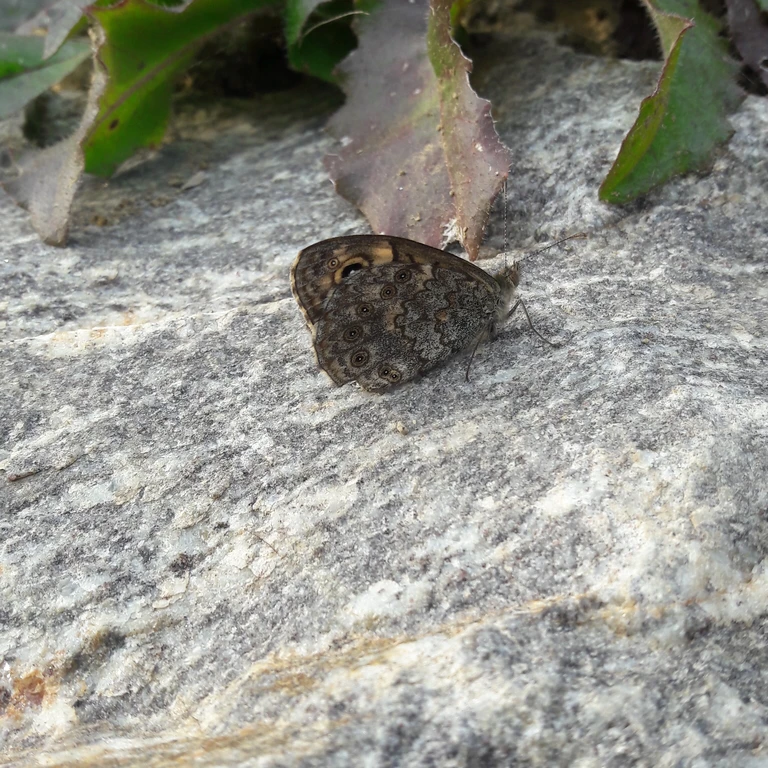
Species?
Lasiommata megera (also Pararge megera)
